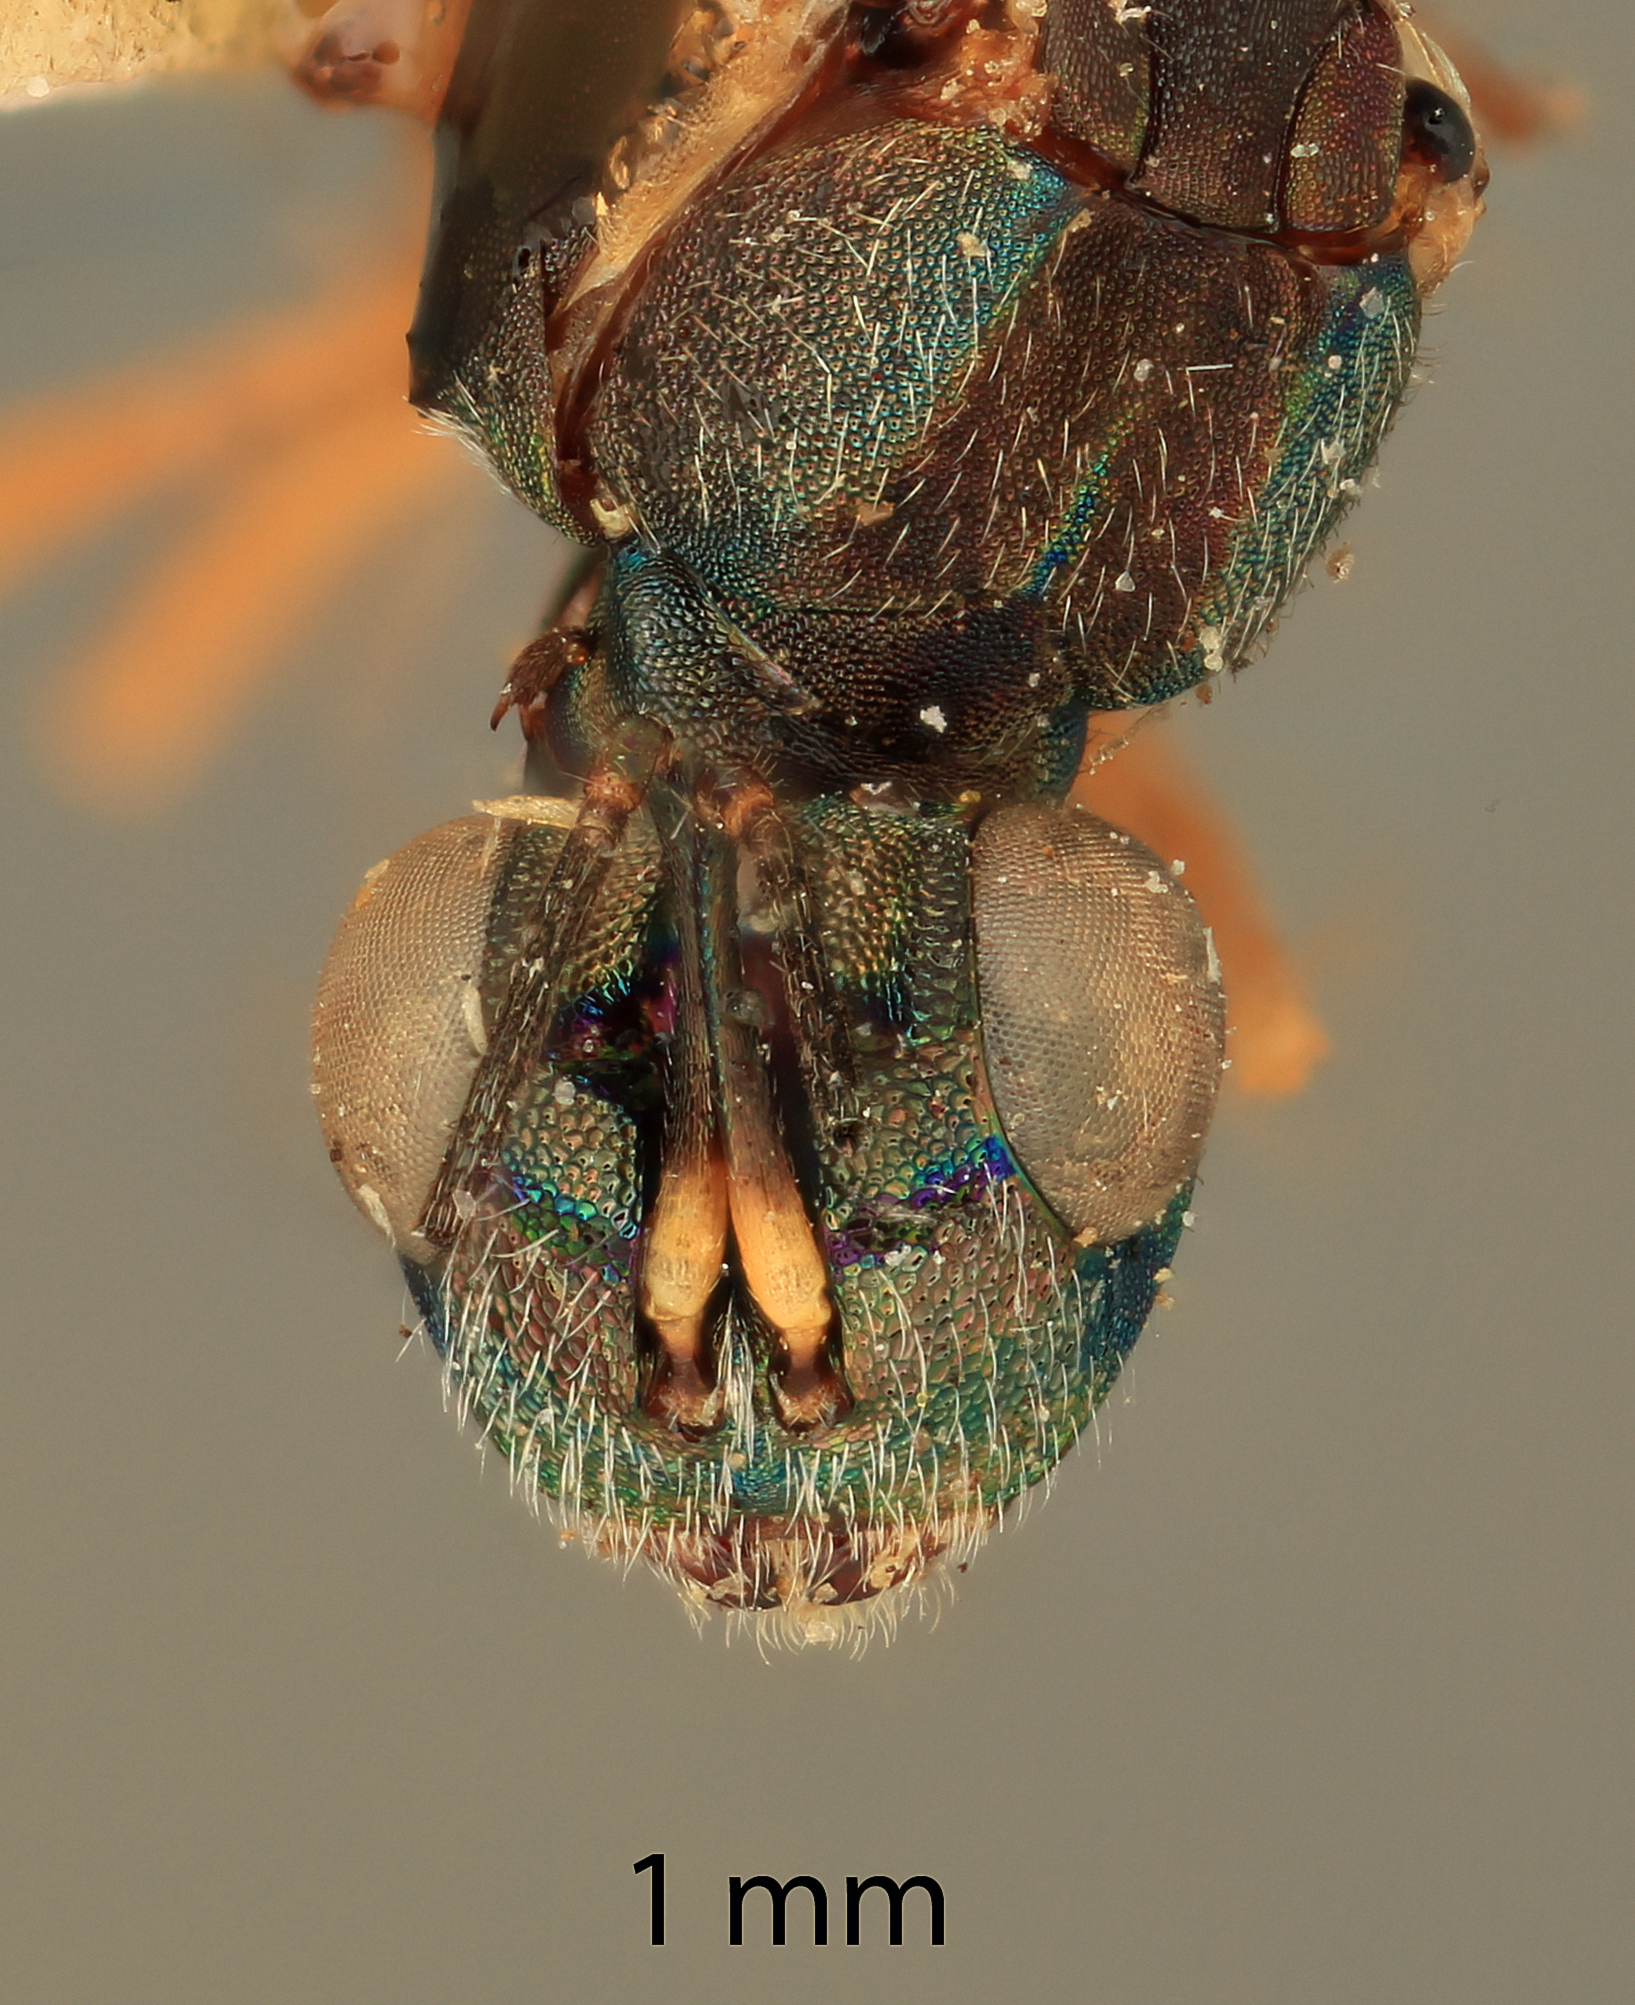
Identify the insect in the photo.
Eusandalum arizona
